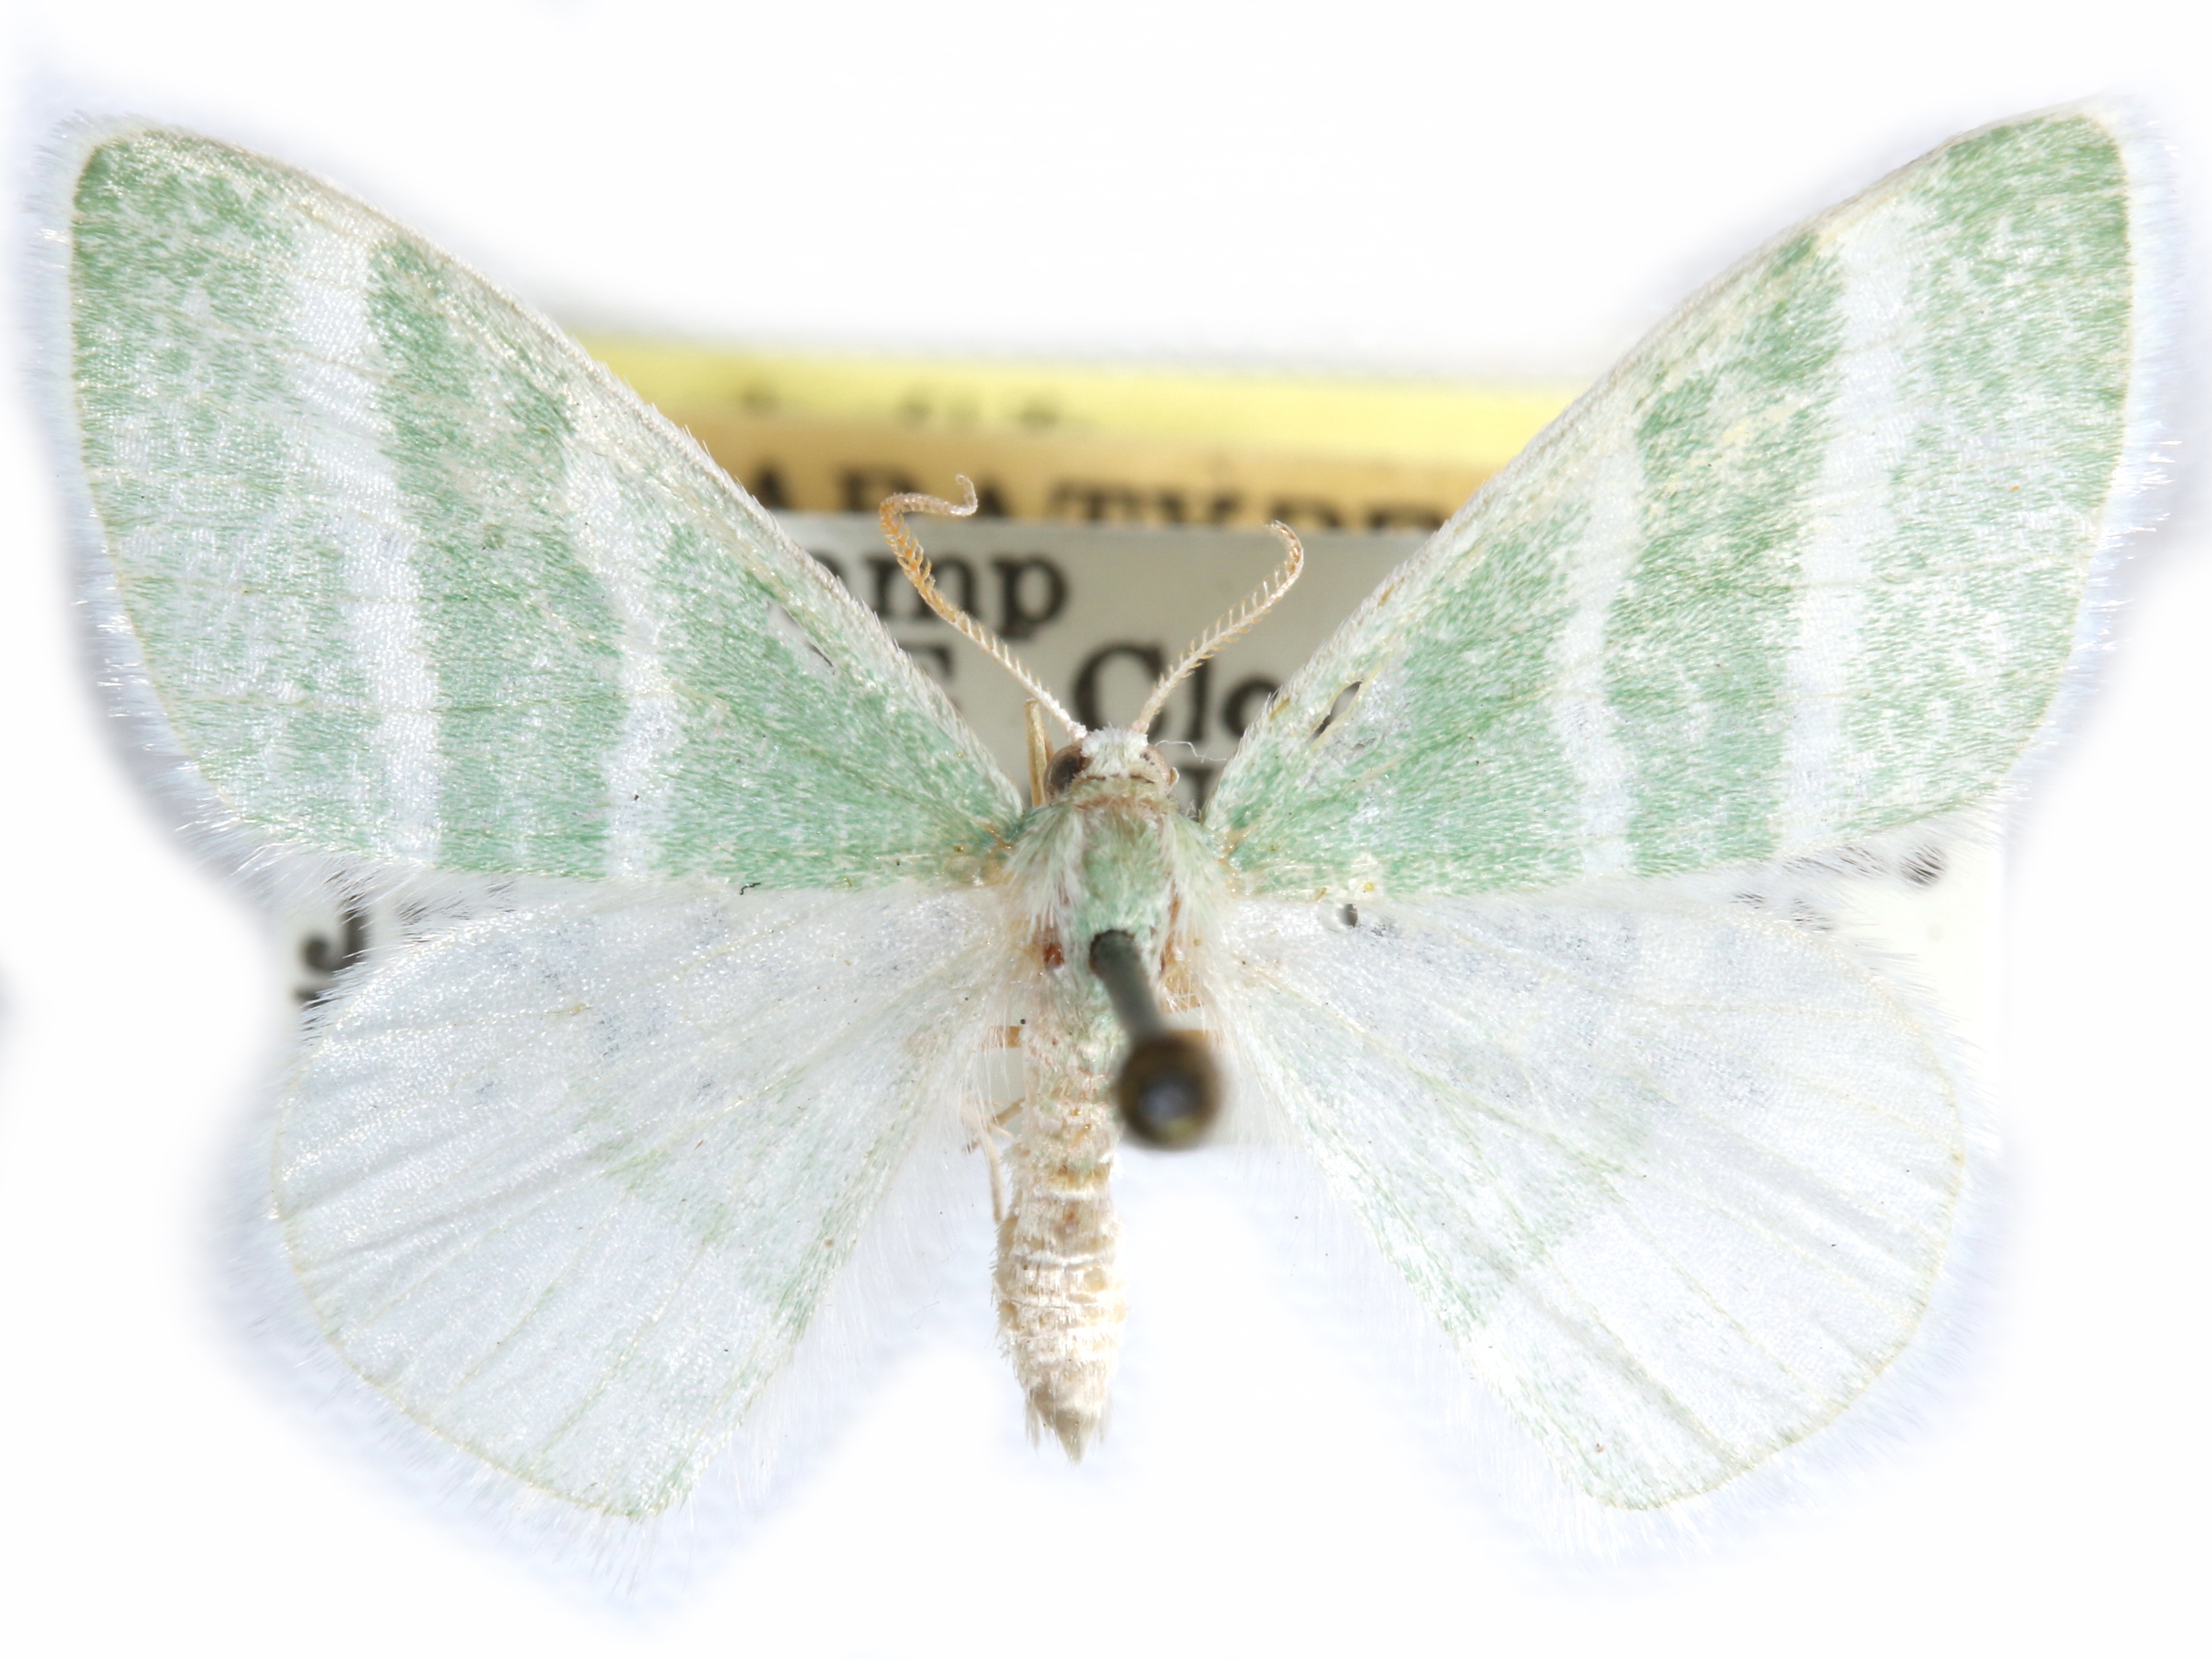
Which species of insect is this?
Nemoria diamesa
